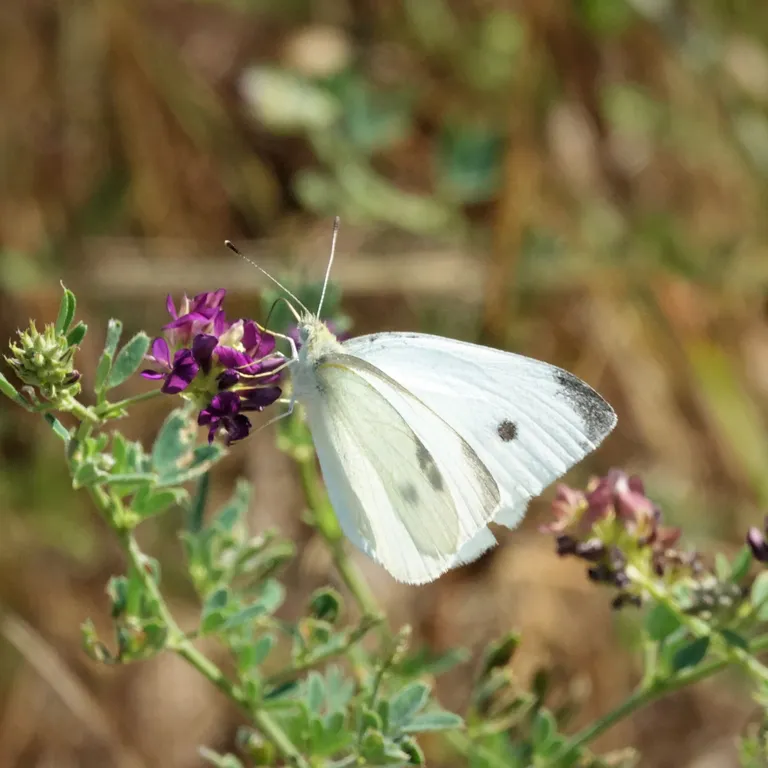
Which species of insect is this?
Pieris rapae
